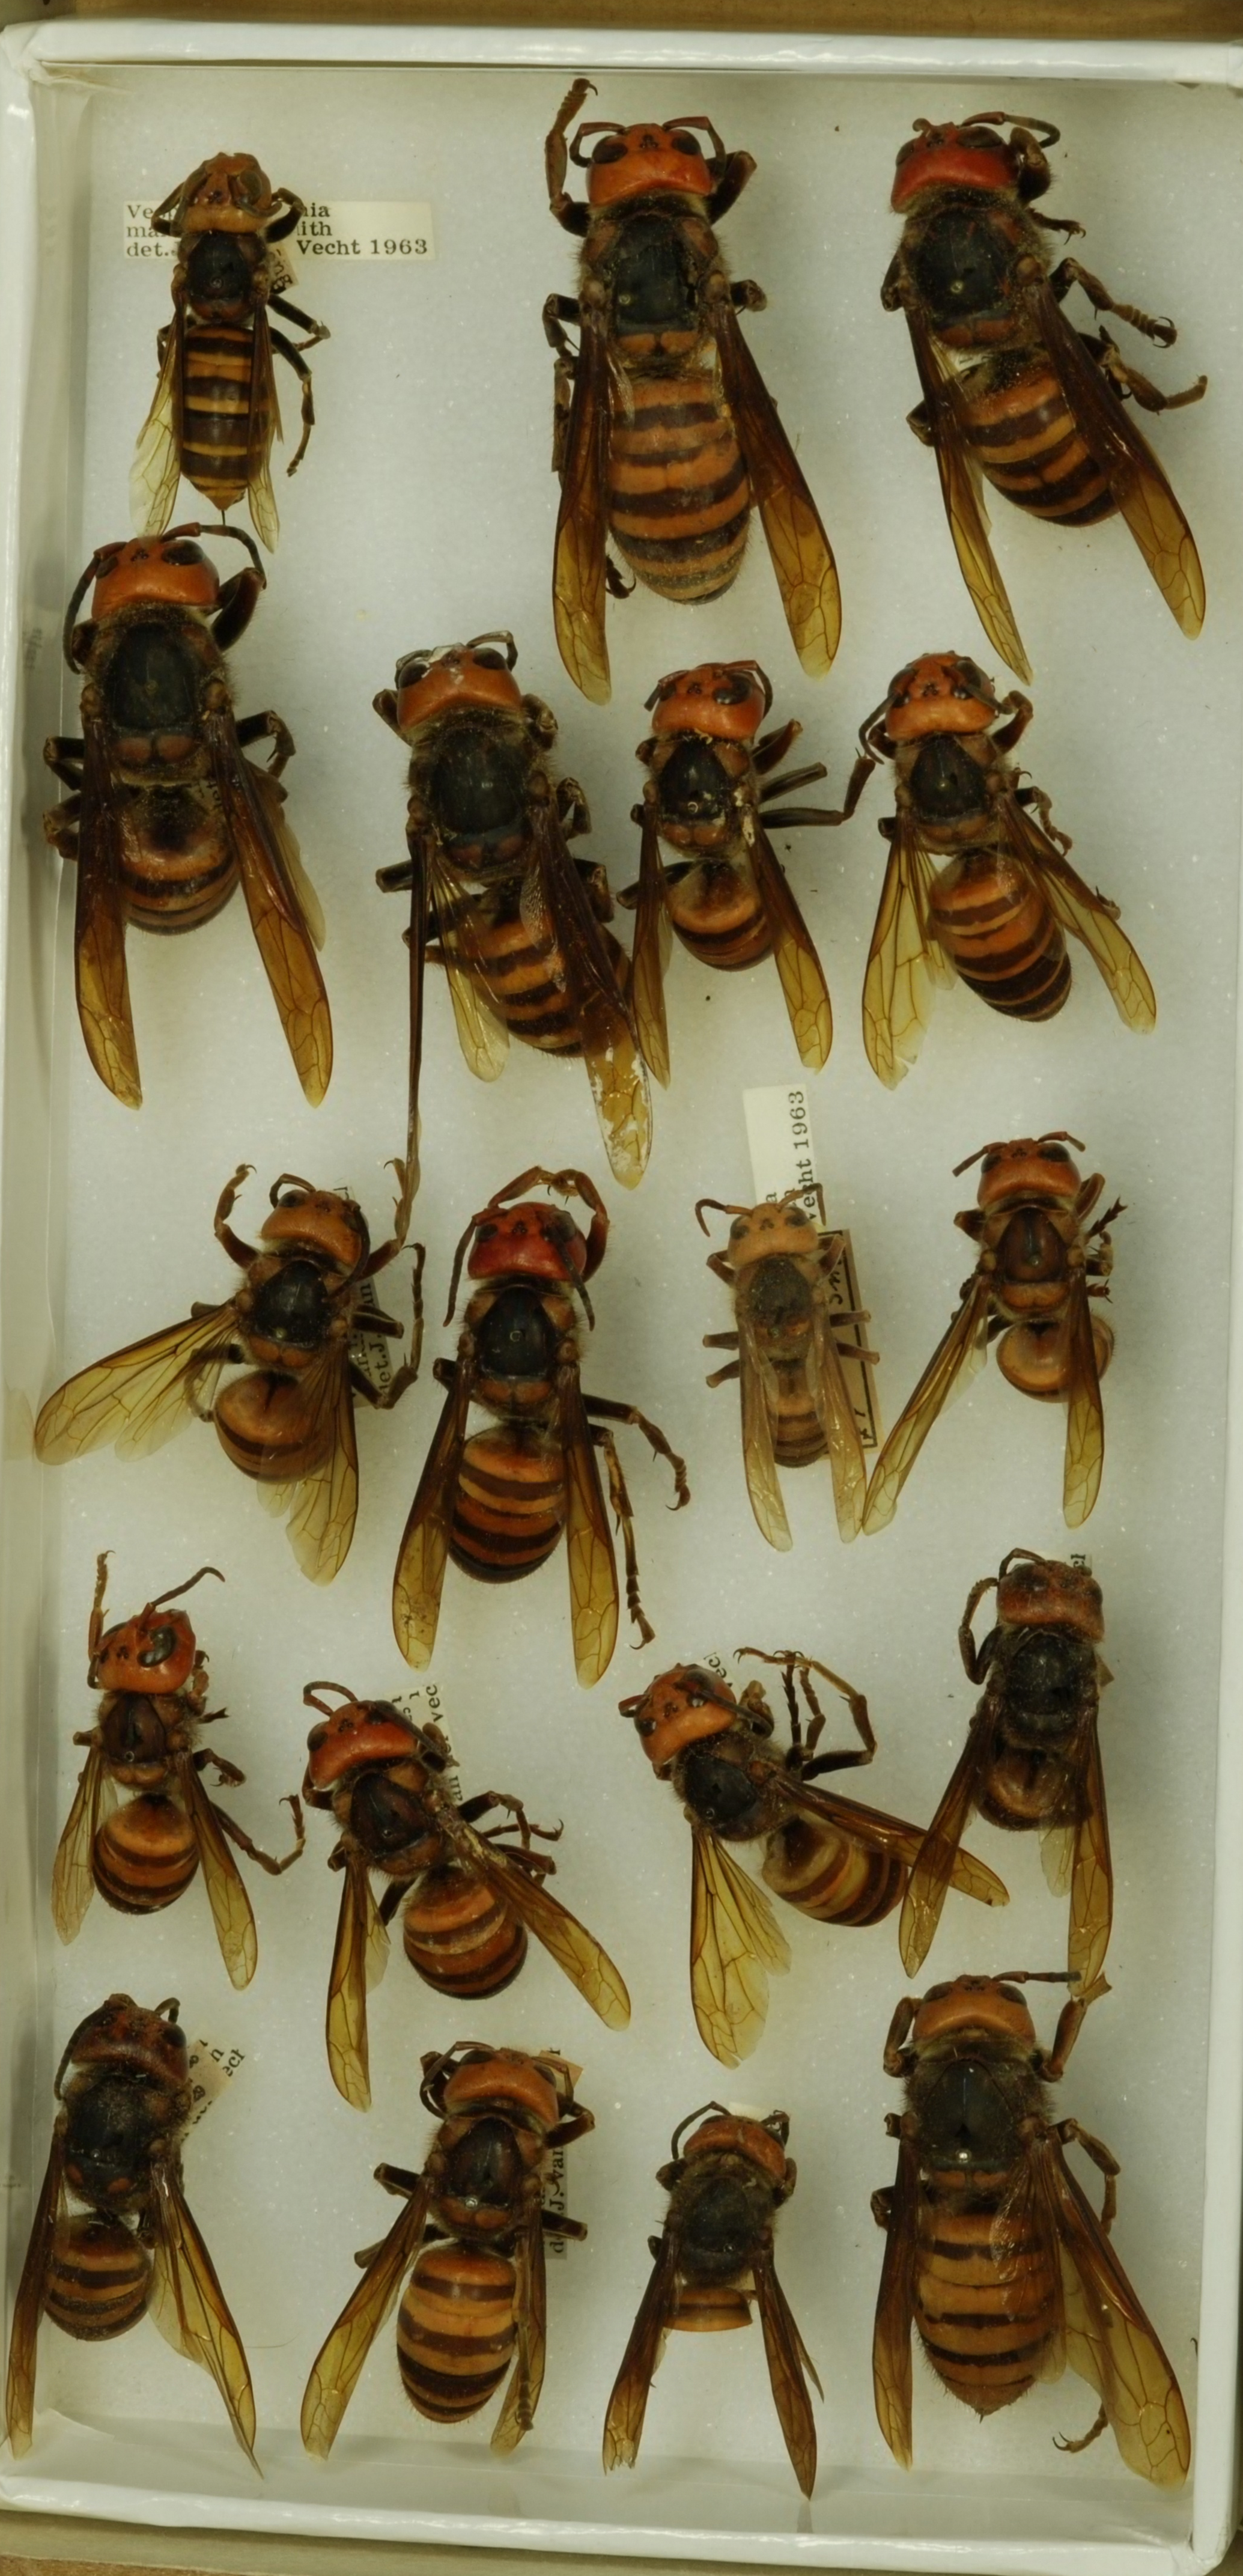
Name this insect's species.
Vespa mandarinia
